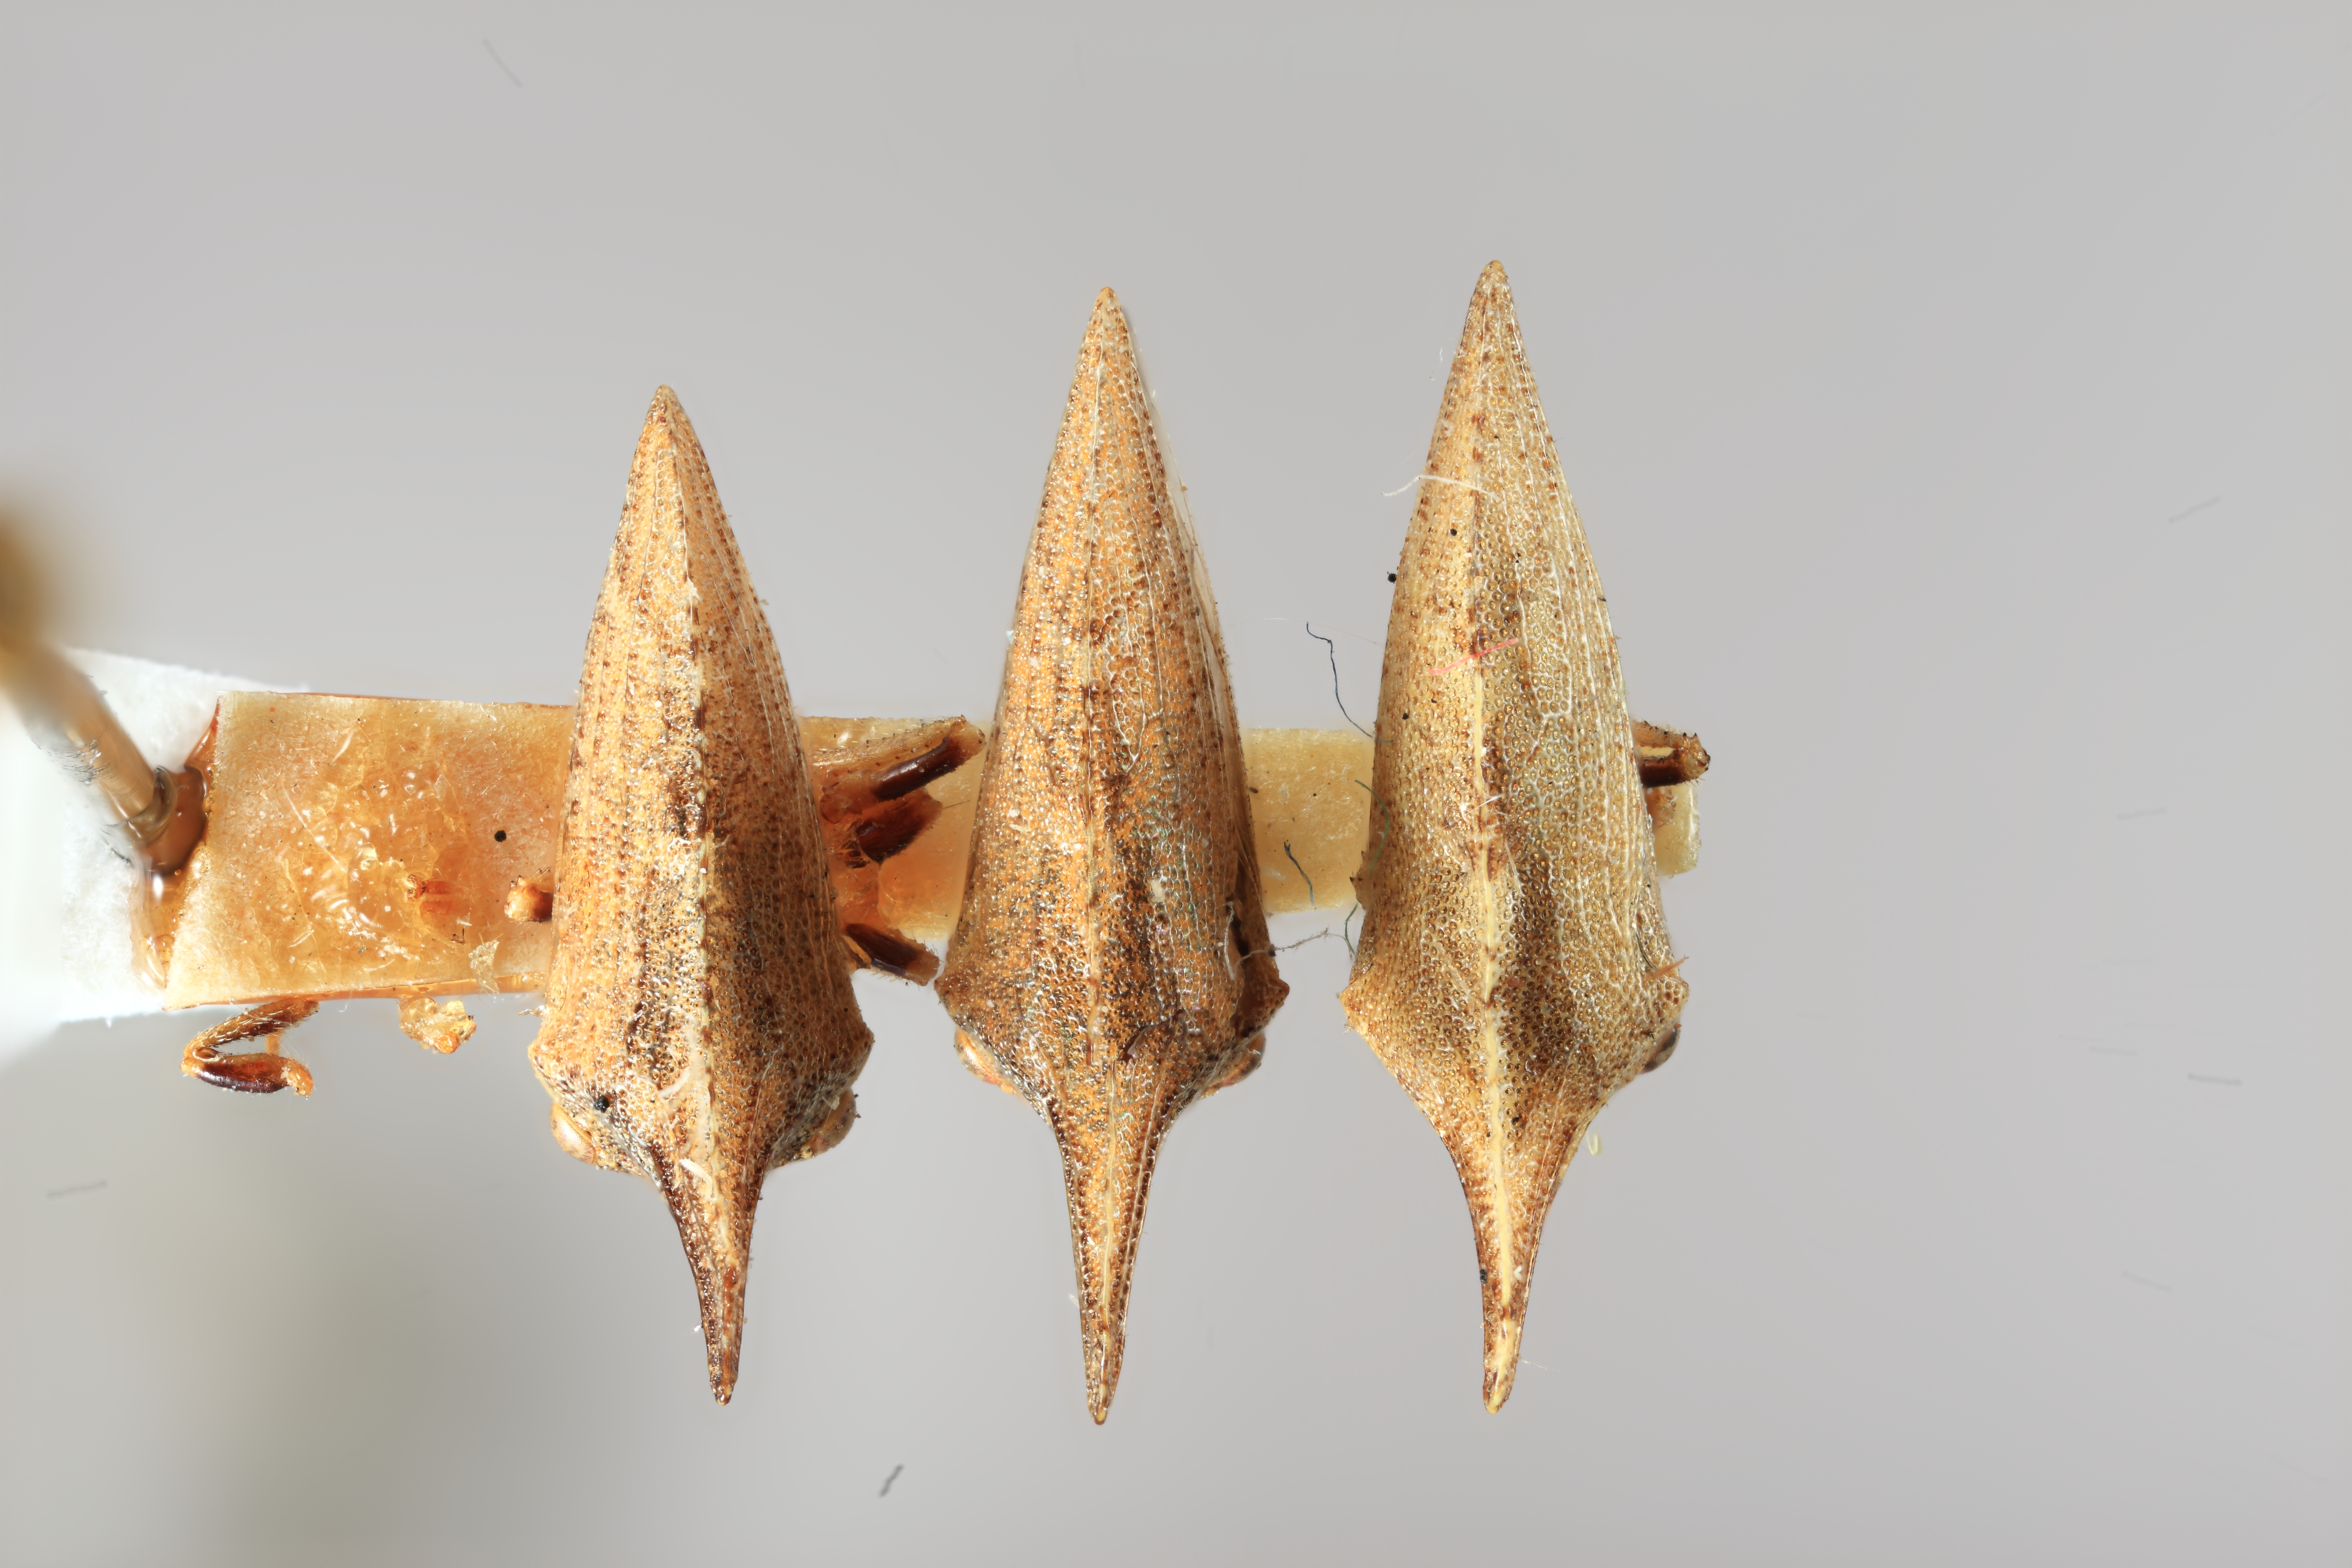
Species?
Bryantopsis ensiger
